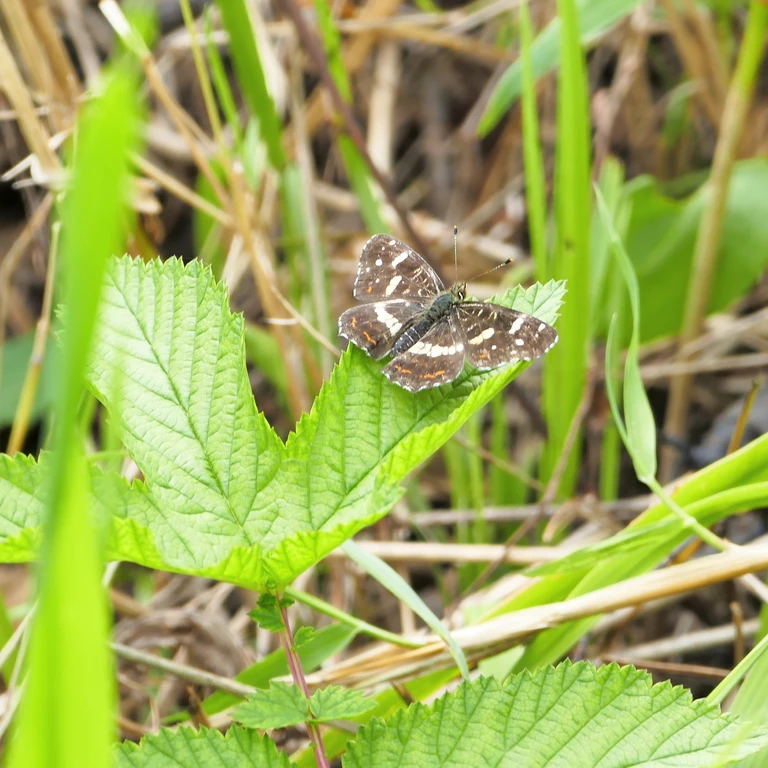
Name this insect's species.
Araschnia levana
